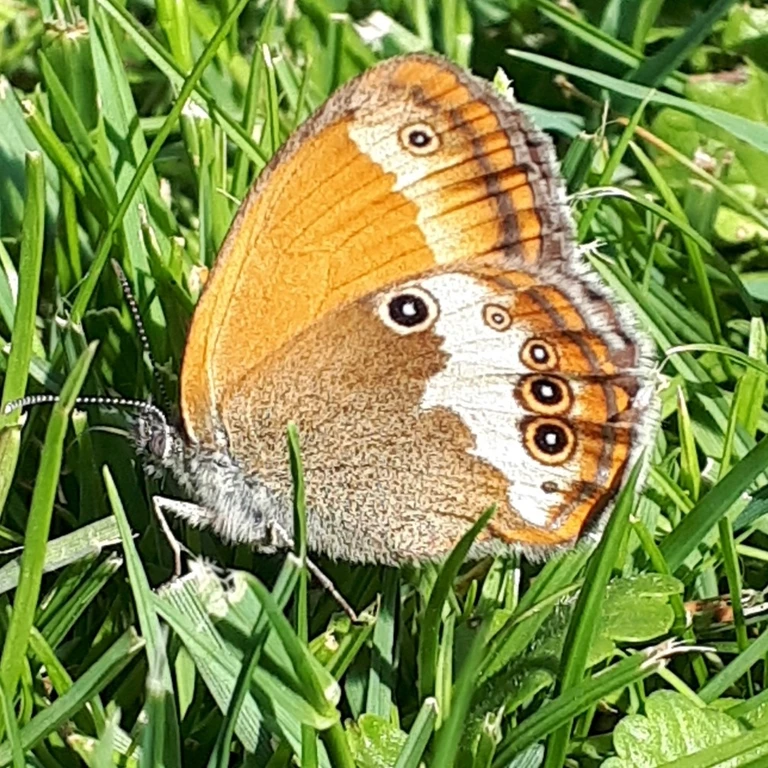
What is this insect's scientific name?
Coenonympha arcania
